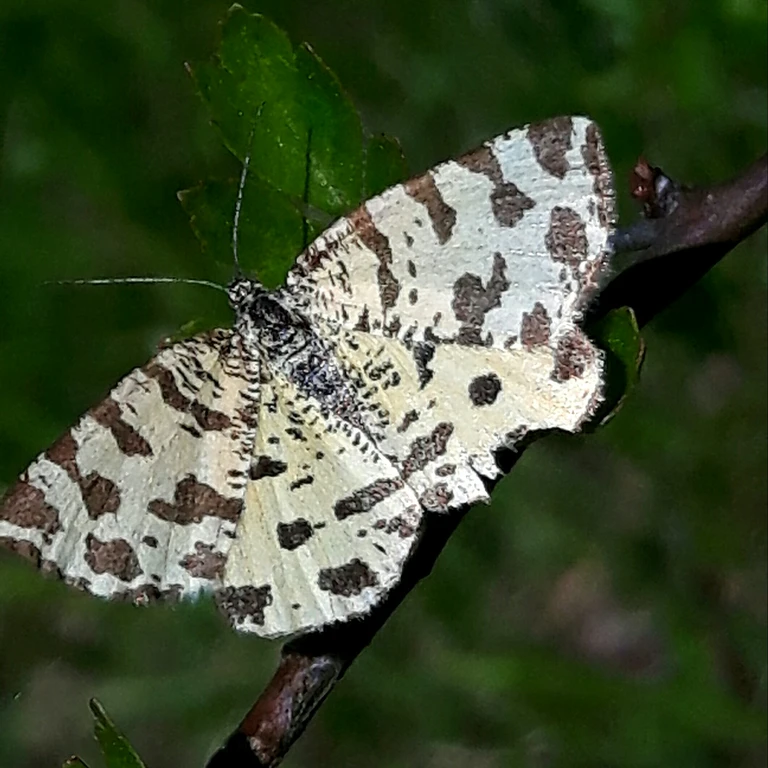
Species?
Pseudopanthera macularia
